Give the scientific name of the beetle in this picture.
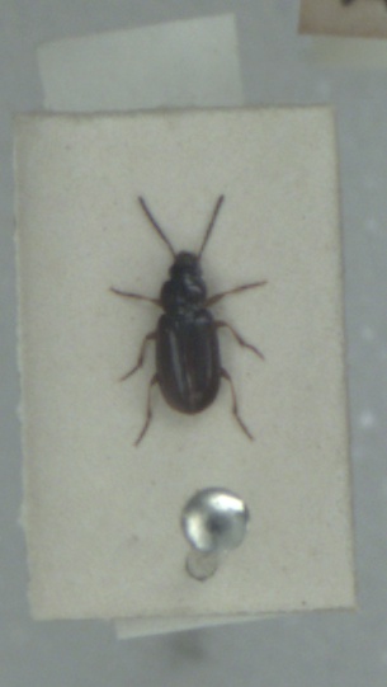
Acupalpus brunnipes
